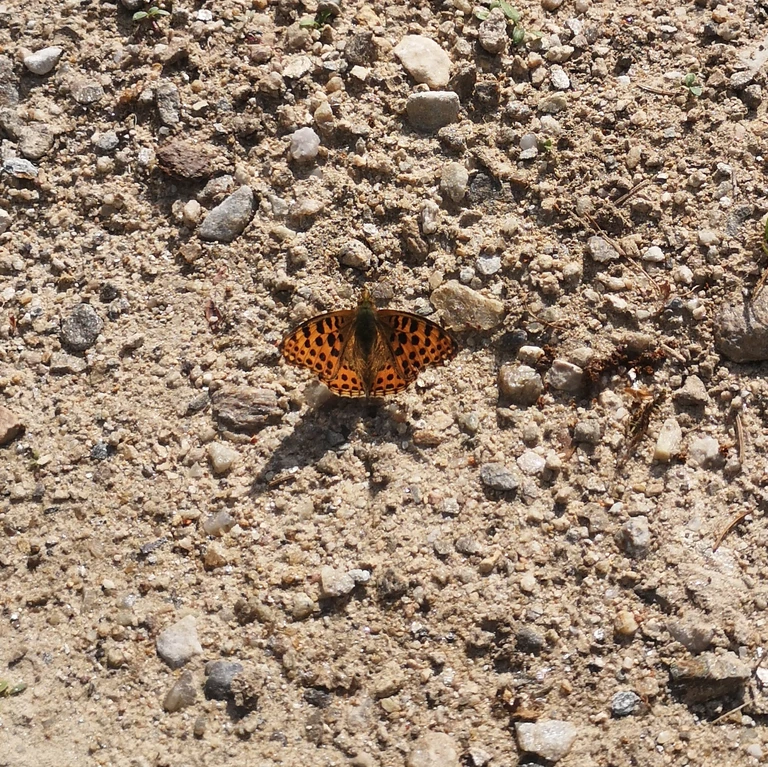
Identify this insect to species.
Issoria lathonia
